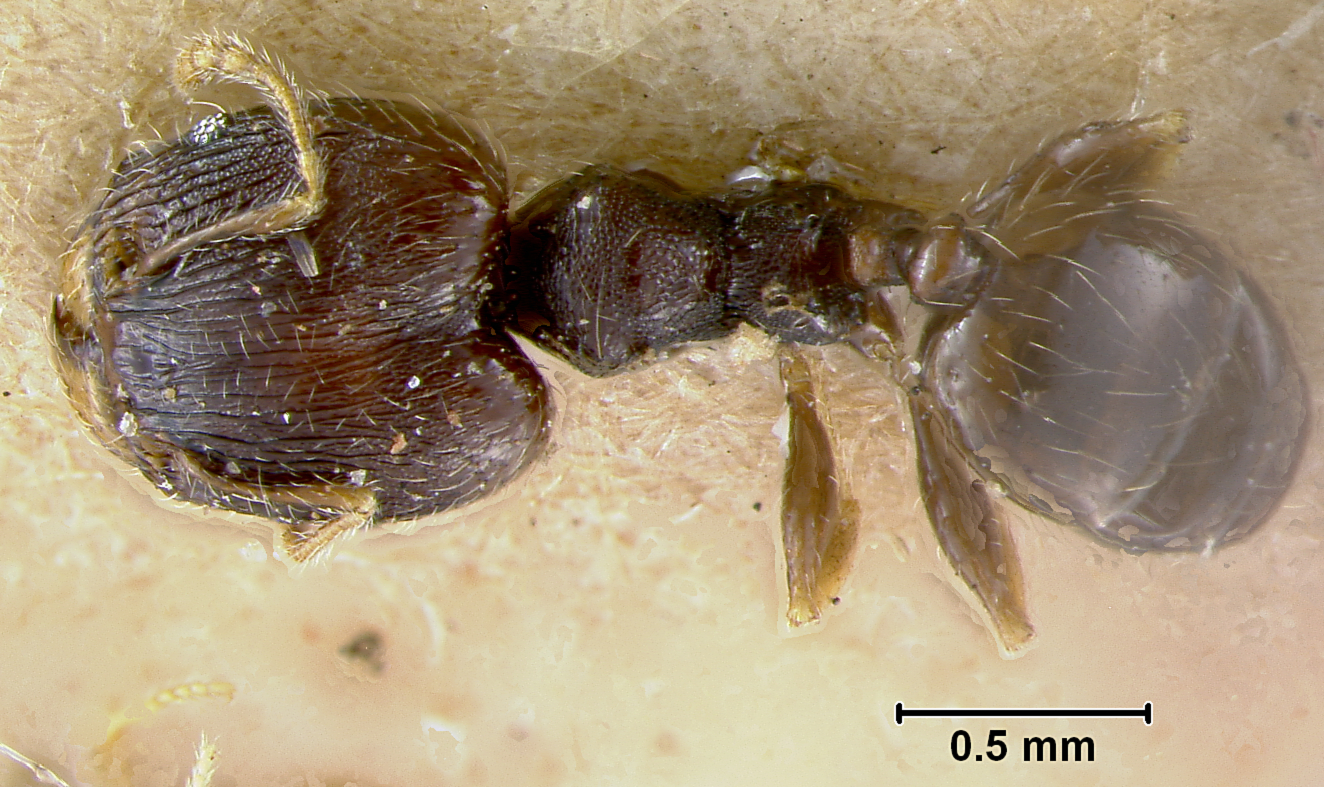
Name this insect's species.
Pheidole moerens
